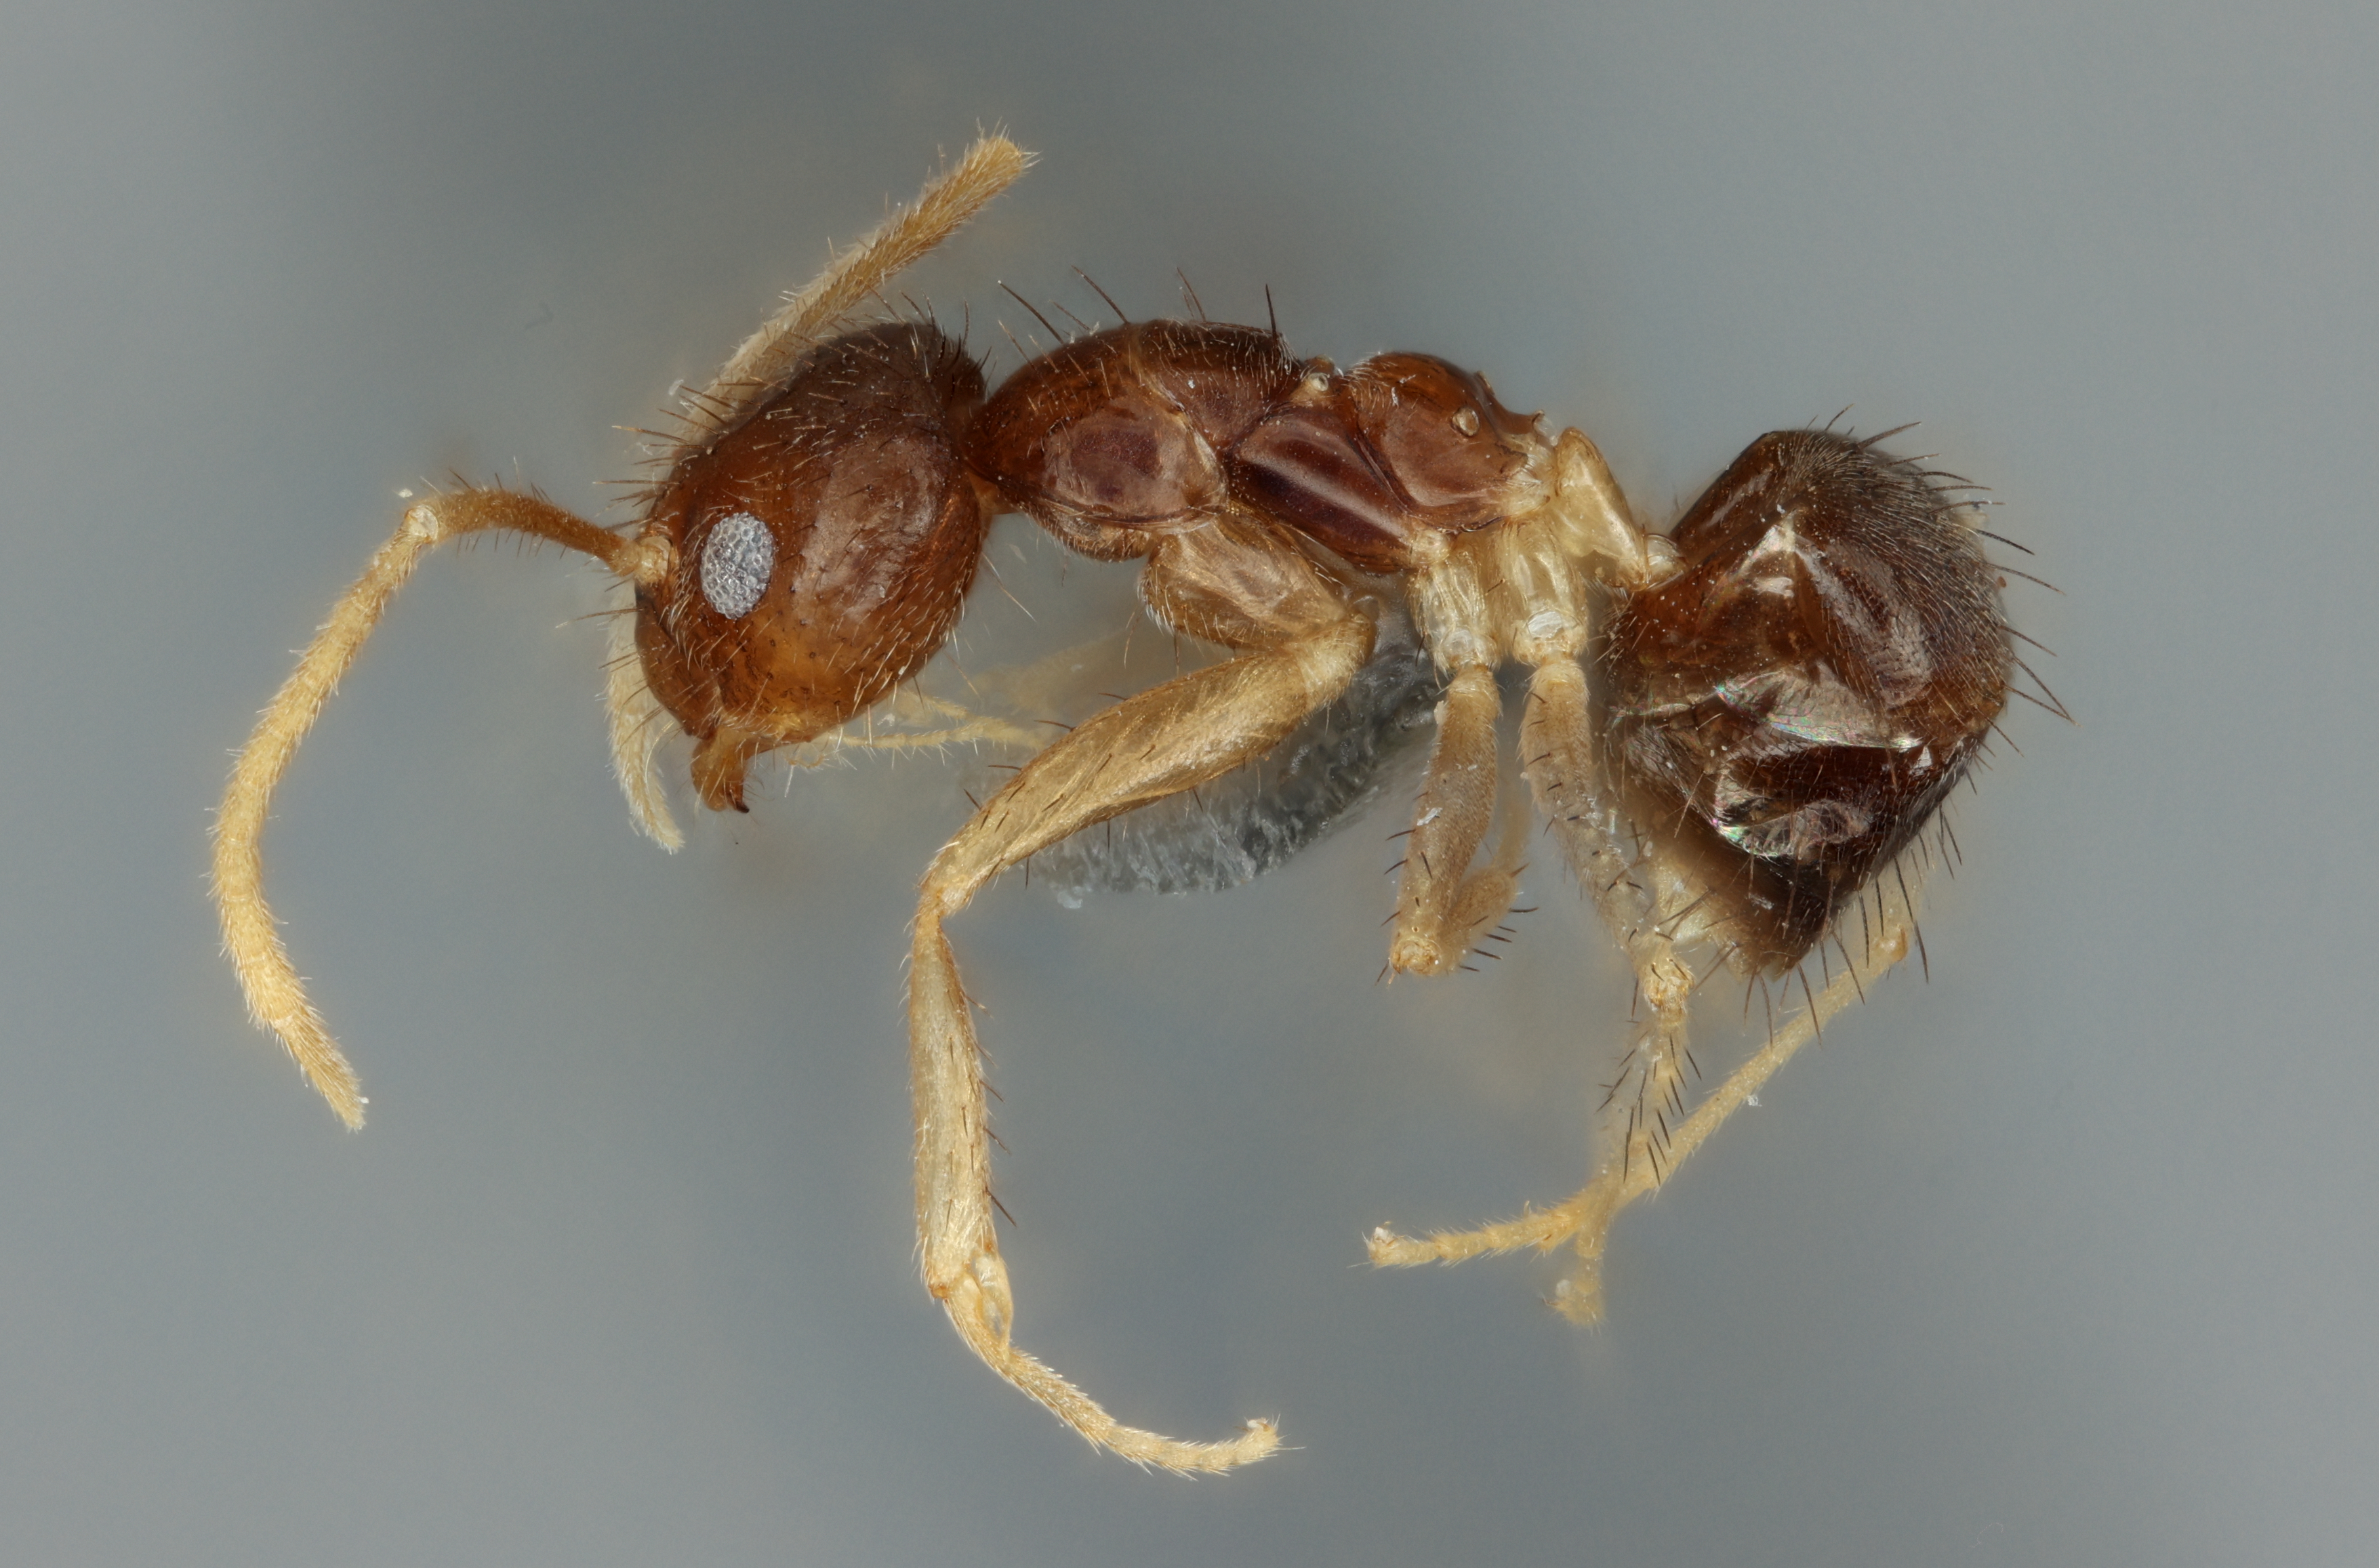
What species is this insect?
Nylanderia caerula
